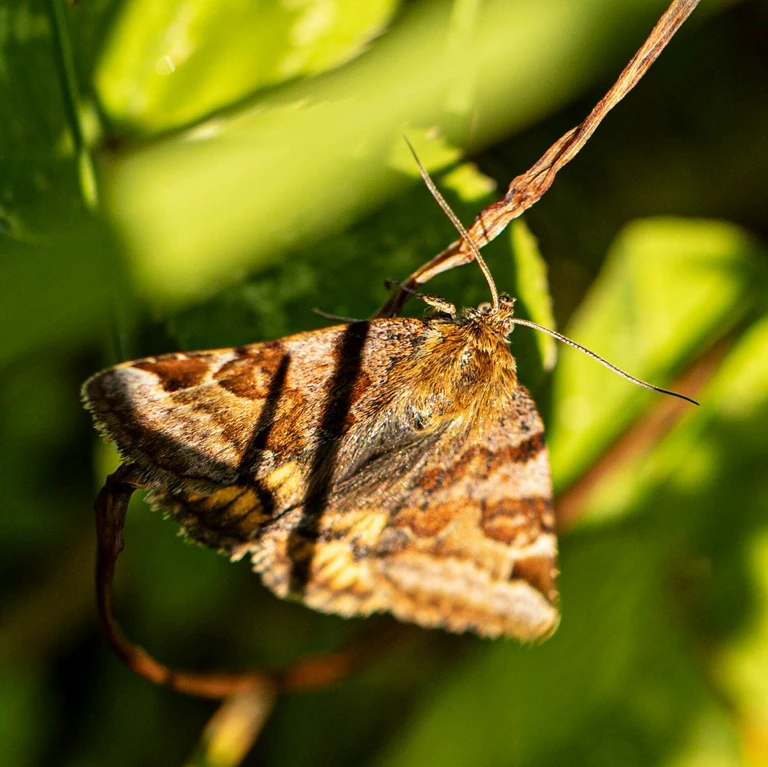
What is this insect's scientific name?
Euclidia glyphica
